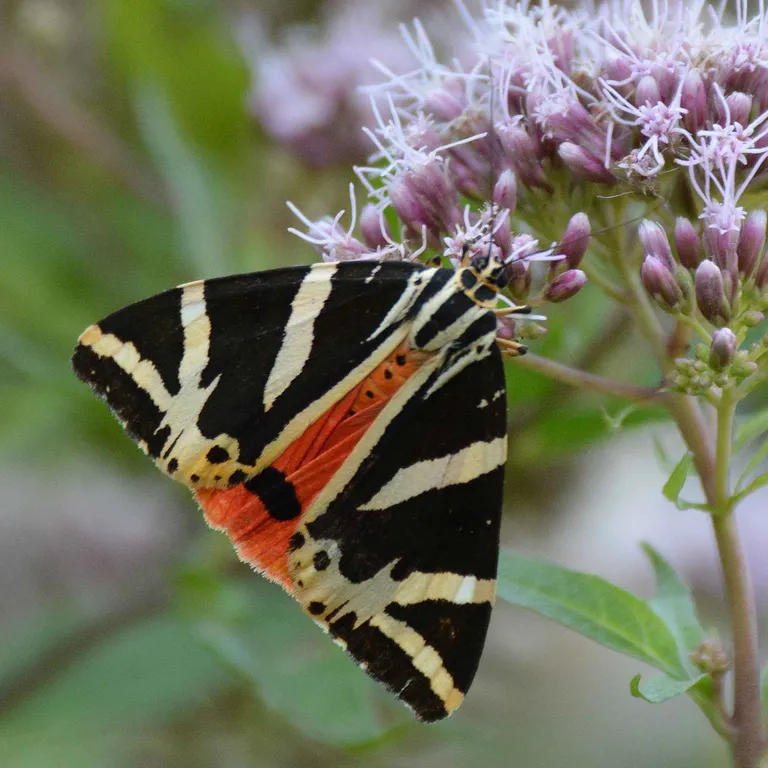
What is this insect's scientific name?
Euplagia quadripunctaria
